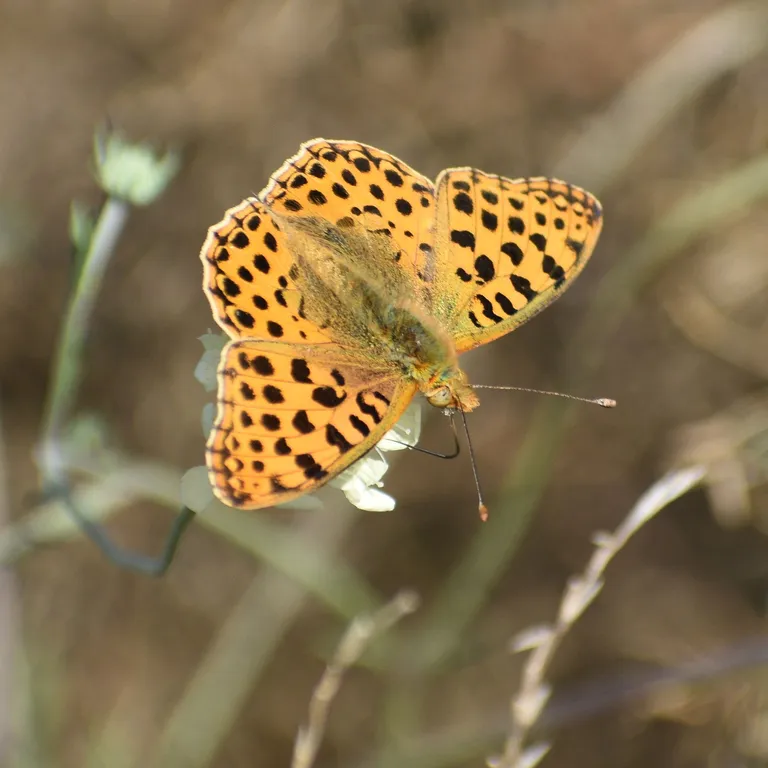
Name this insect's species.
Issoria lathonia
